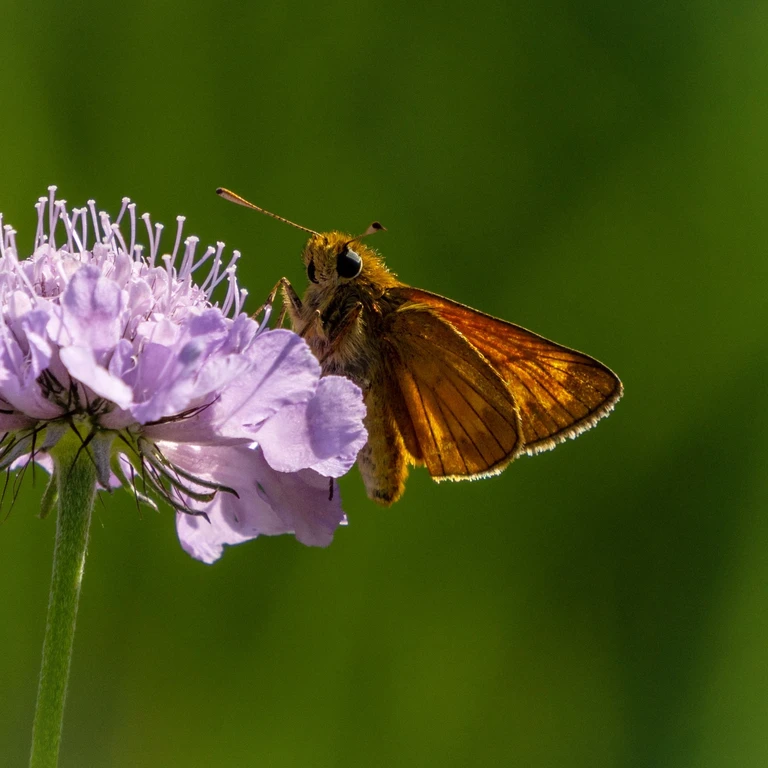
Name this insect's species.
Ochlodes sylvanus (also Ochlodes venata)
